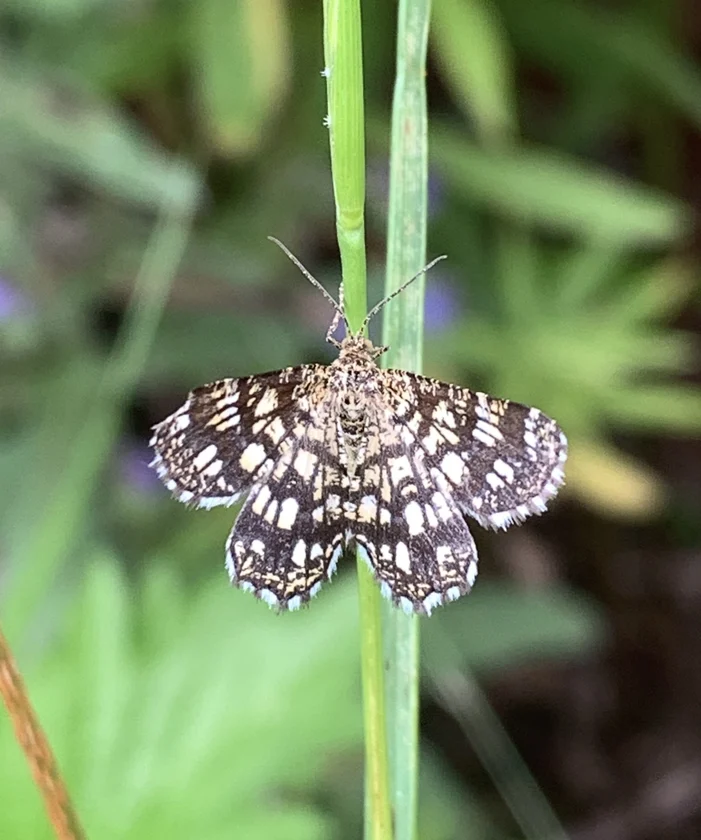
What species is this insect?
Chiasmia clathrata
